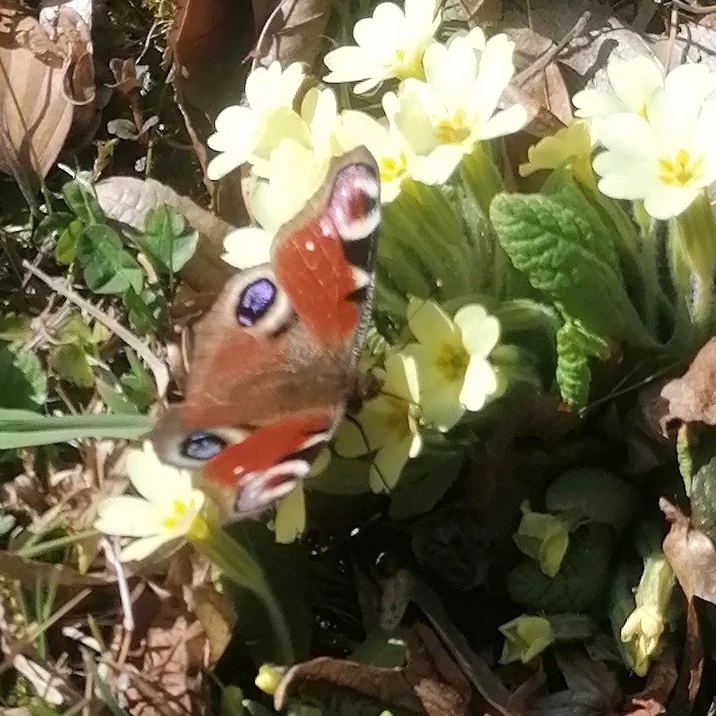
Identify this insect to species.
Aglais io
